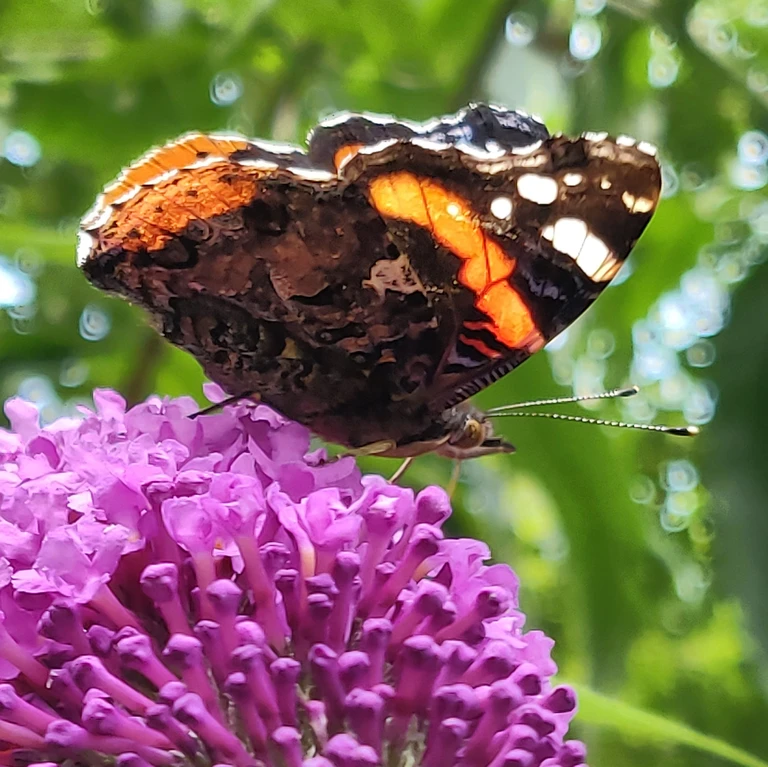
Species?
Vanessa atalanta
